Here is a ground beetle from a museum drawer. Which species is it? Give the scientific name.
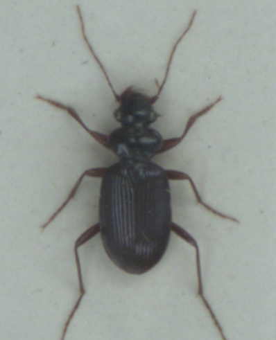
Leistus fulvibarbis
